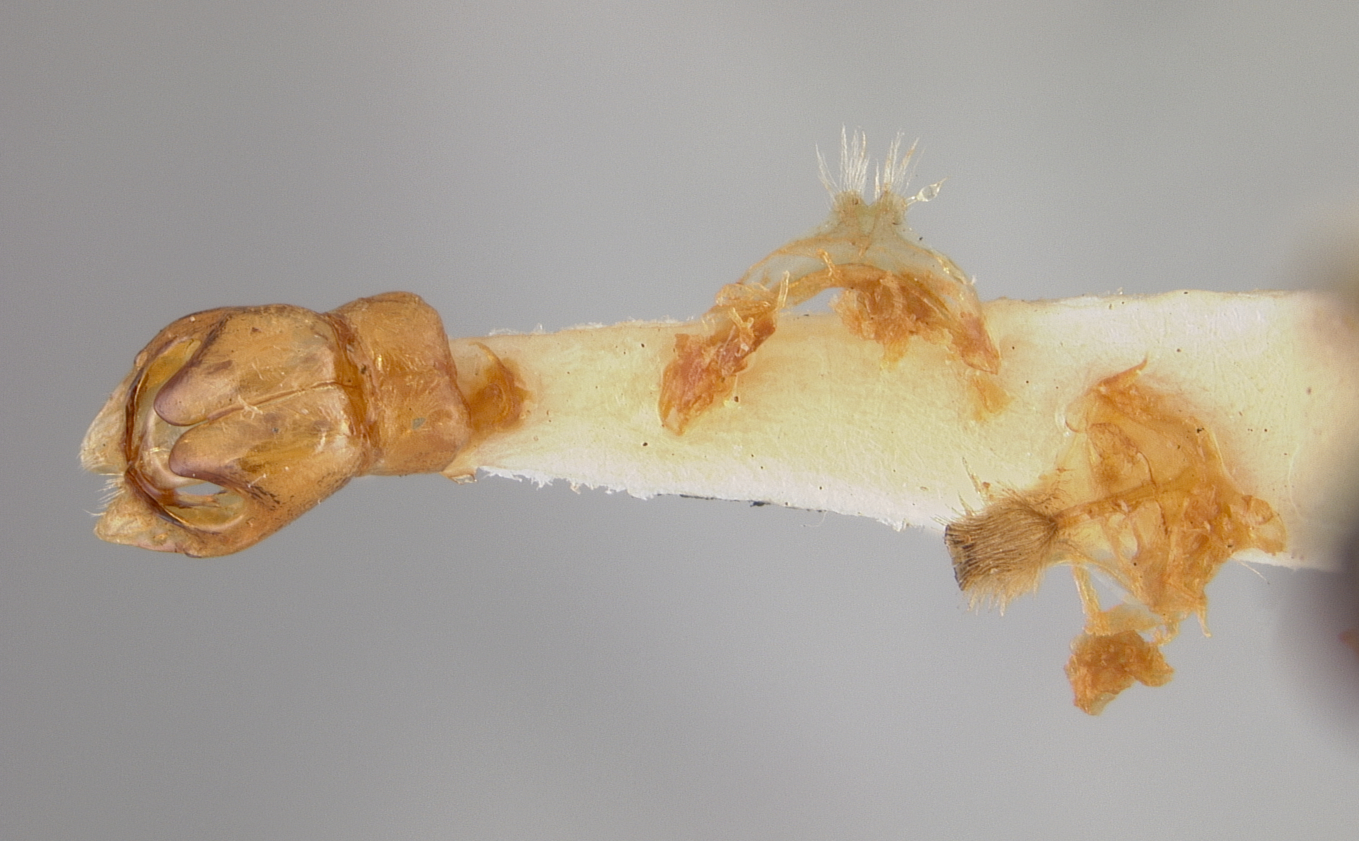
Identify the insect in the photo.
Andrena brunniventris
